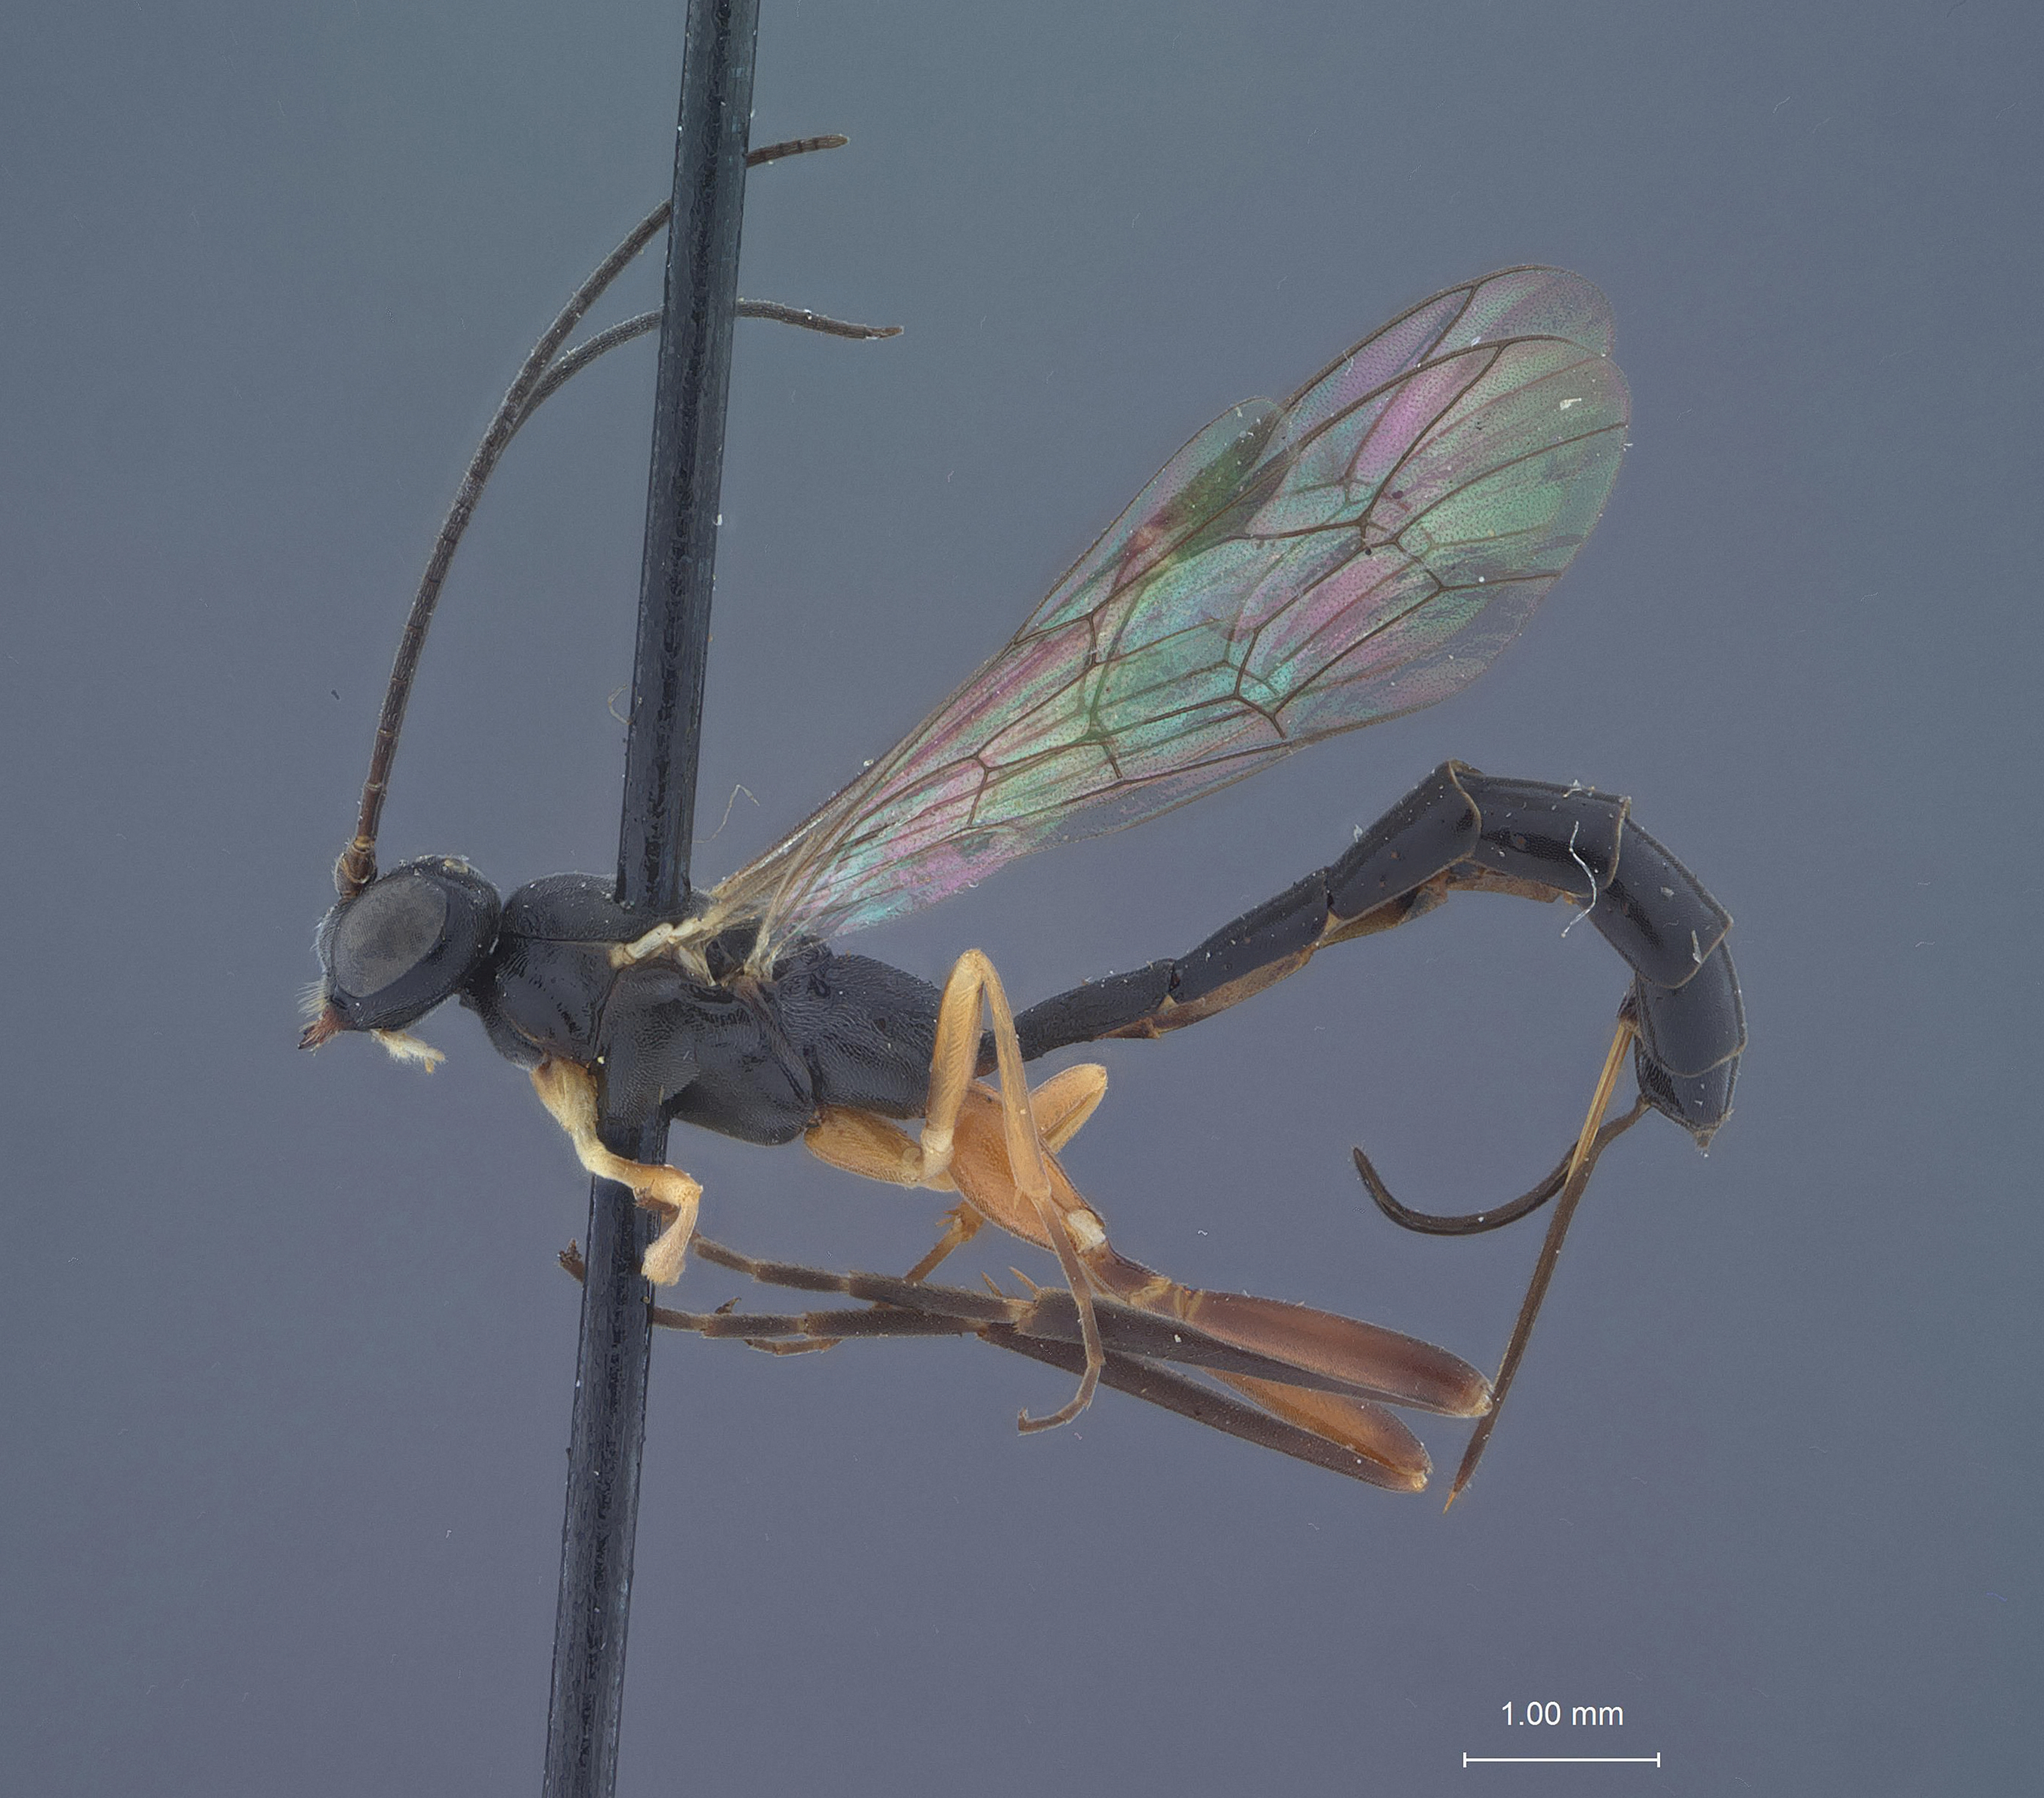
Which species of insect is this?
Poemenia americana
